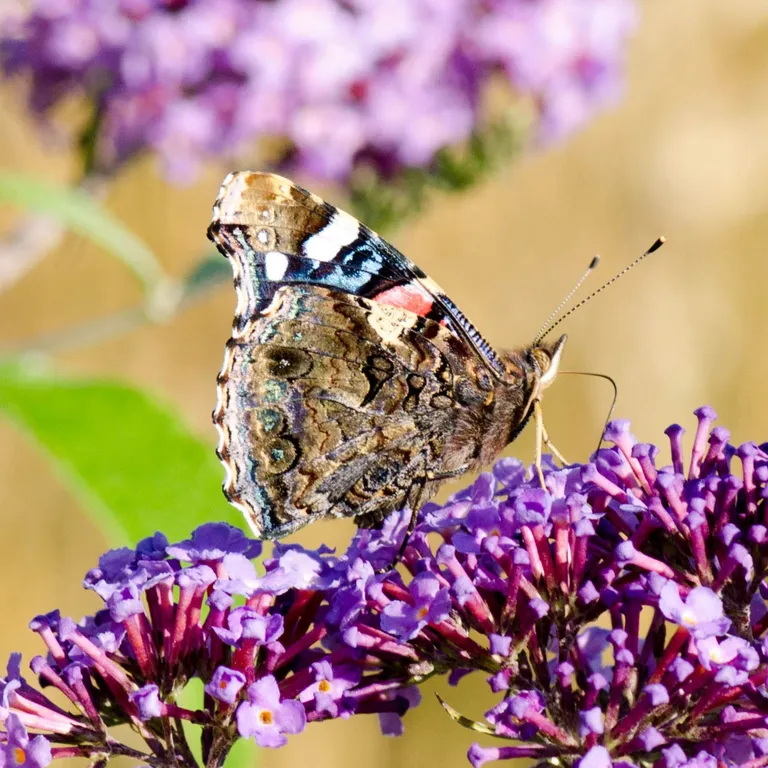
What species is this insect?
Vanessa atalanta
